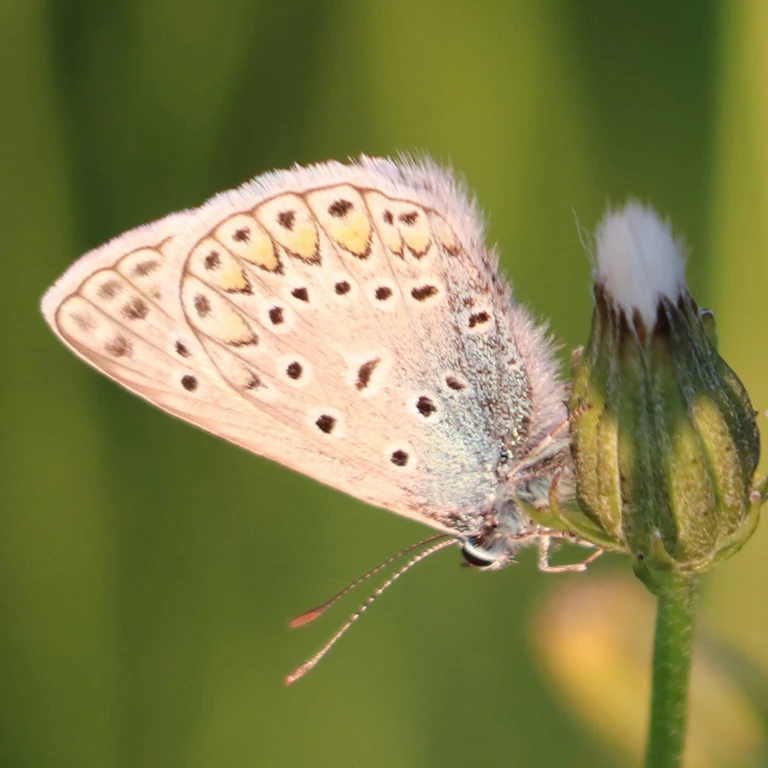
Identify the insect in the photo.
Polyommatus icarus
